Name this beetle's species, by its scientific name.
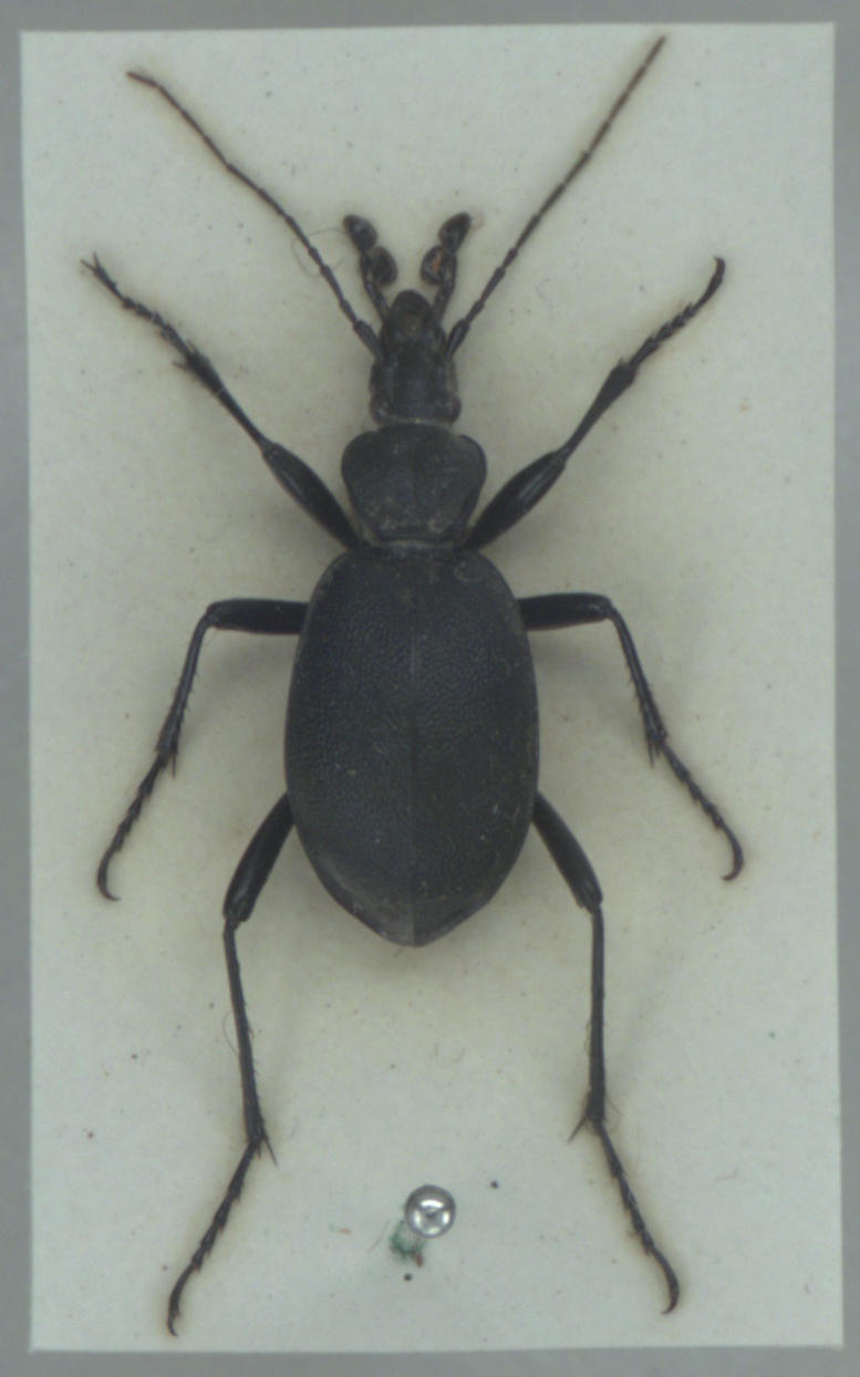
Cychrus caraboides
